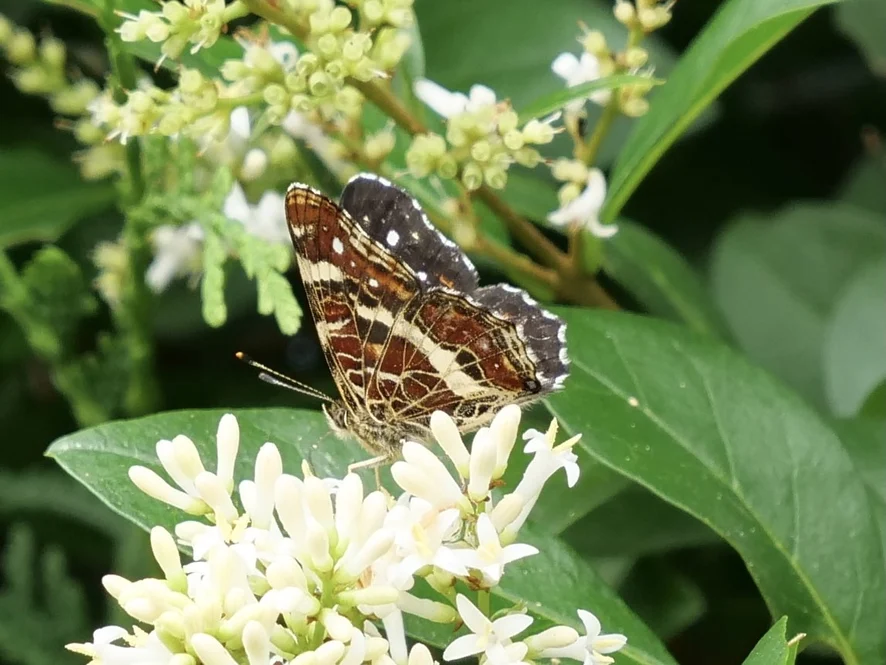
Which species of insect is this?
Araschnia levana
